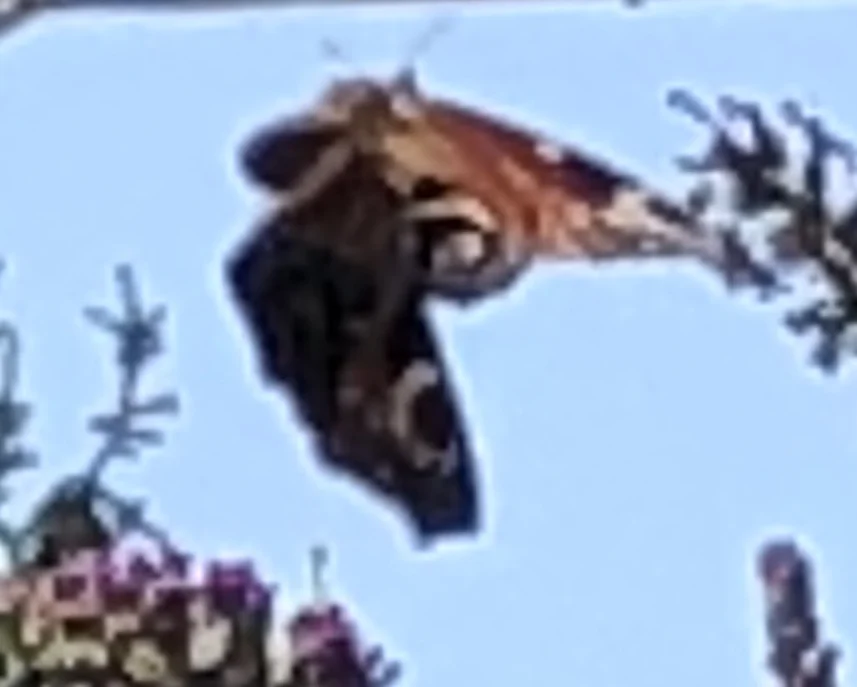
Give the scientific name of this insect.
Aglais io
